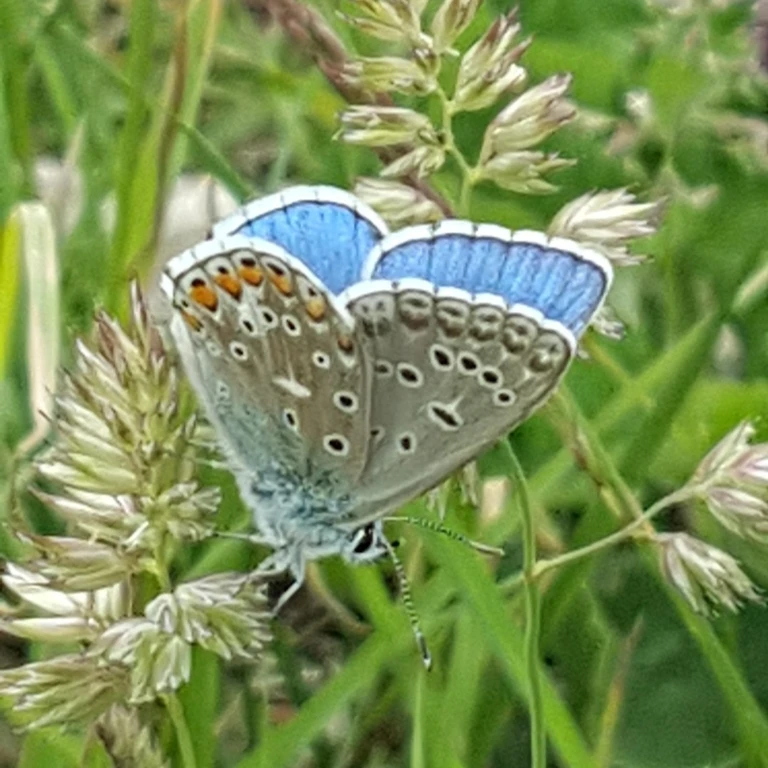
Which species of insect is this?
Lysandra bellargus
